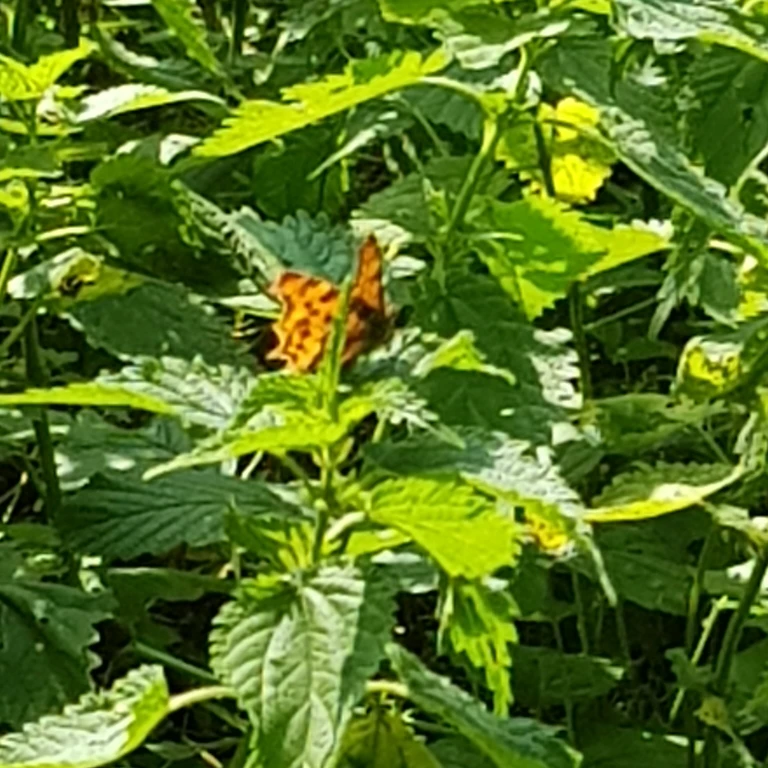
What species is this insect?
Polygonia c-album
